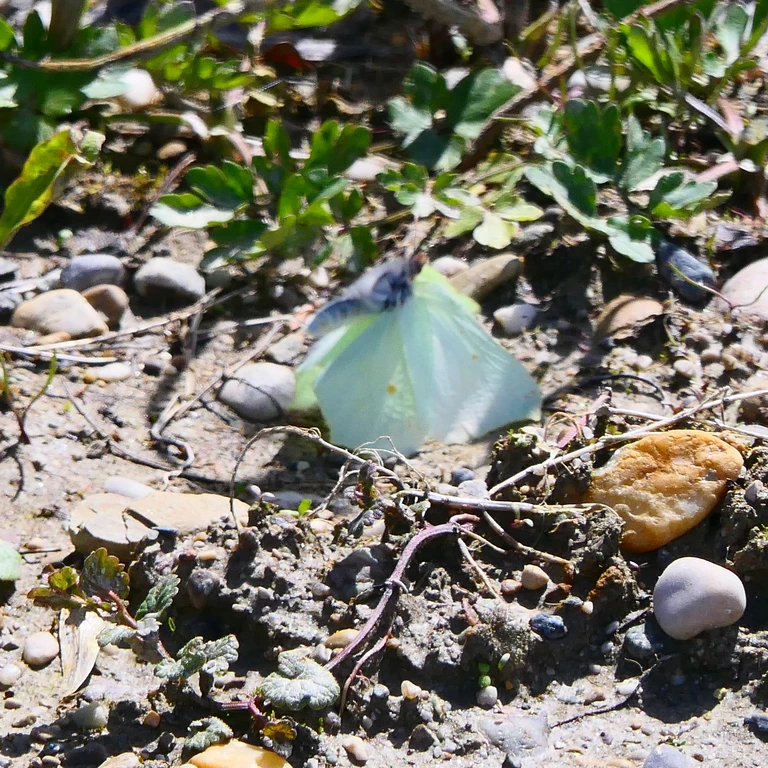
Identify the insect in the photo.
Gonepteryx rhamni
